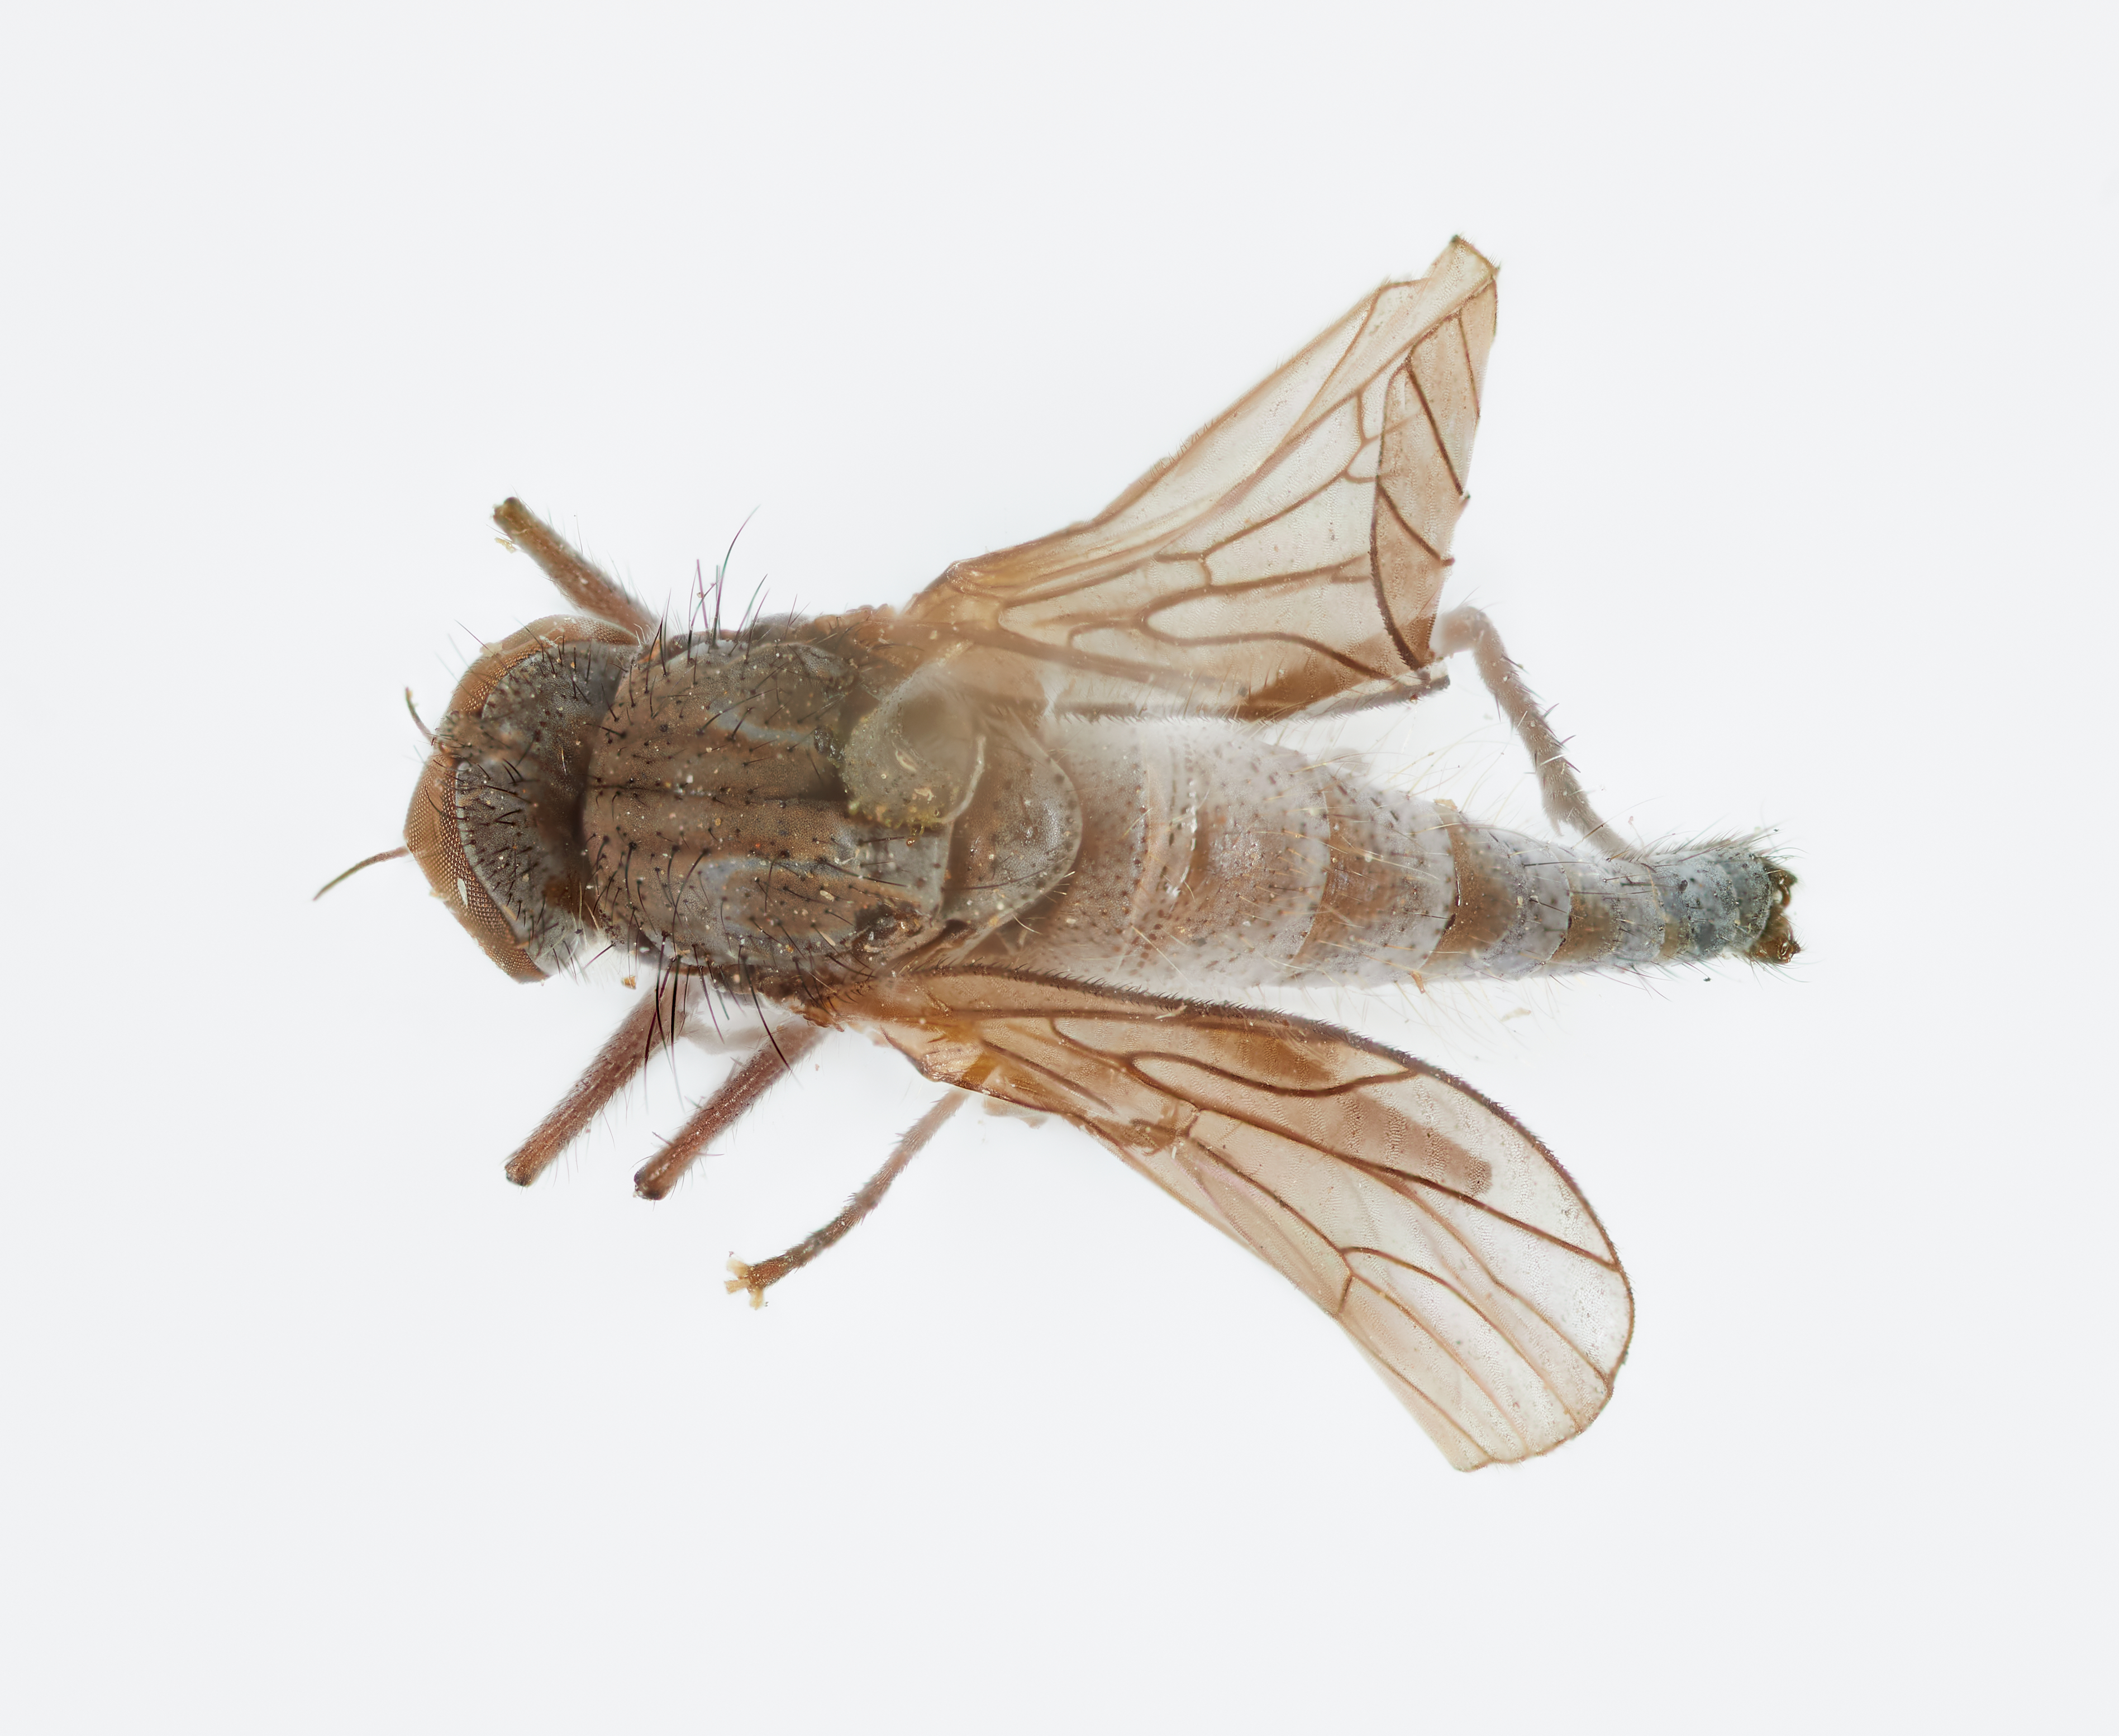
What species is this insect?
Atherimorpha triangularis
